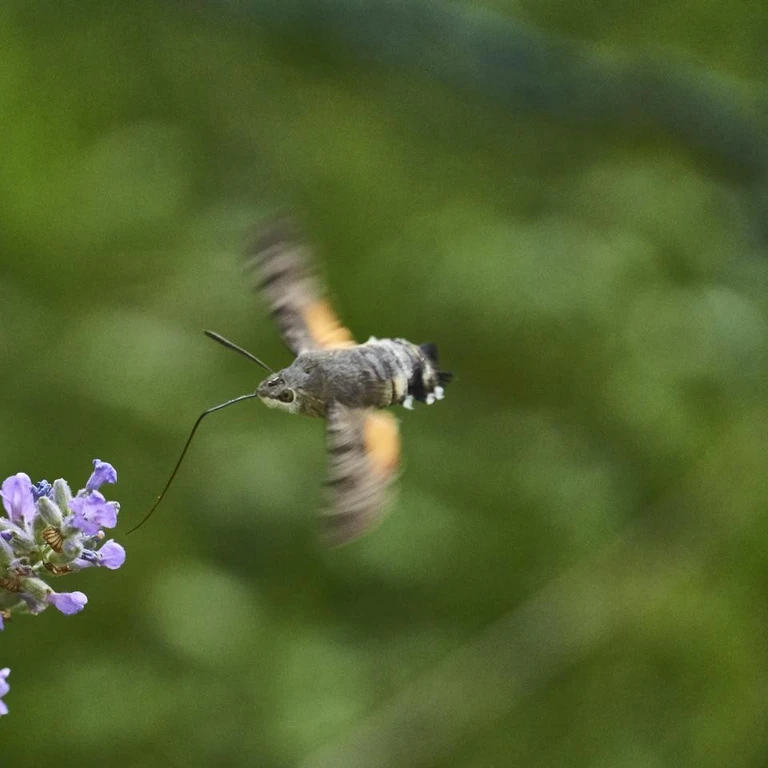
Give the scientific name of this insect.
Macroglossum stellatarum
